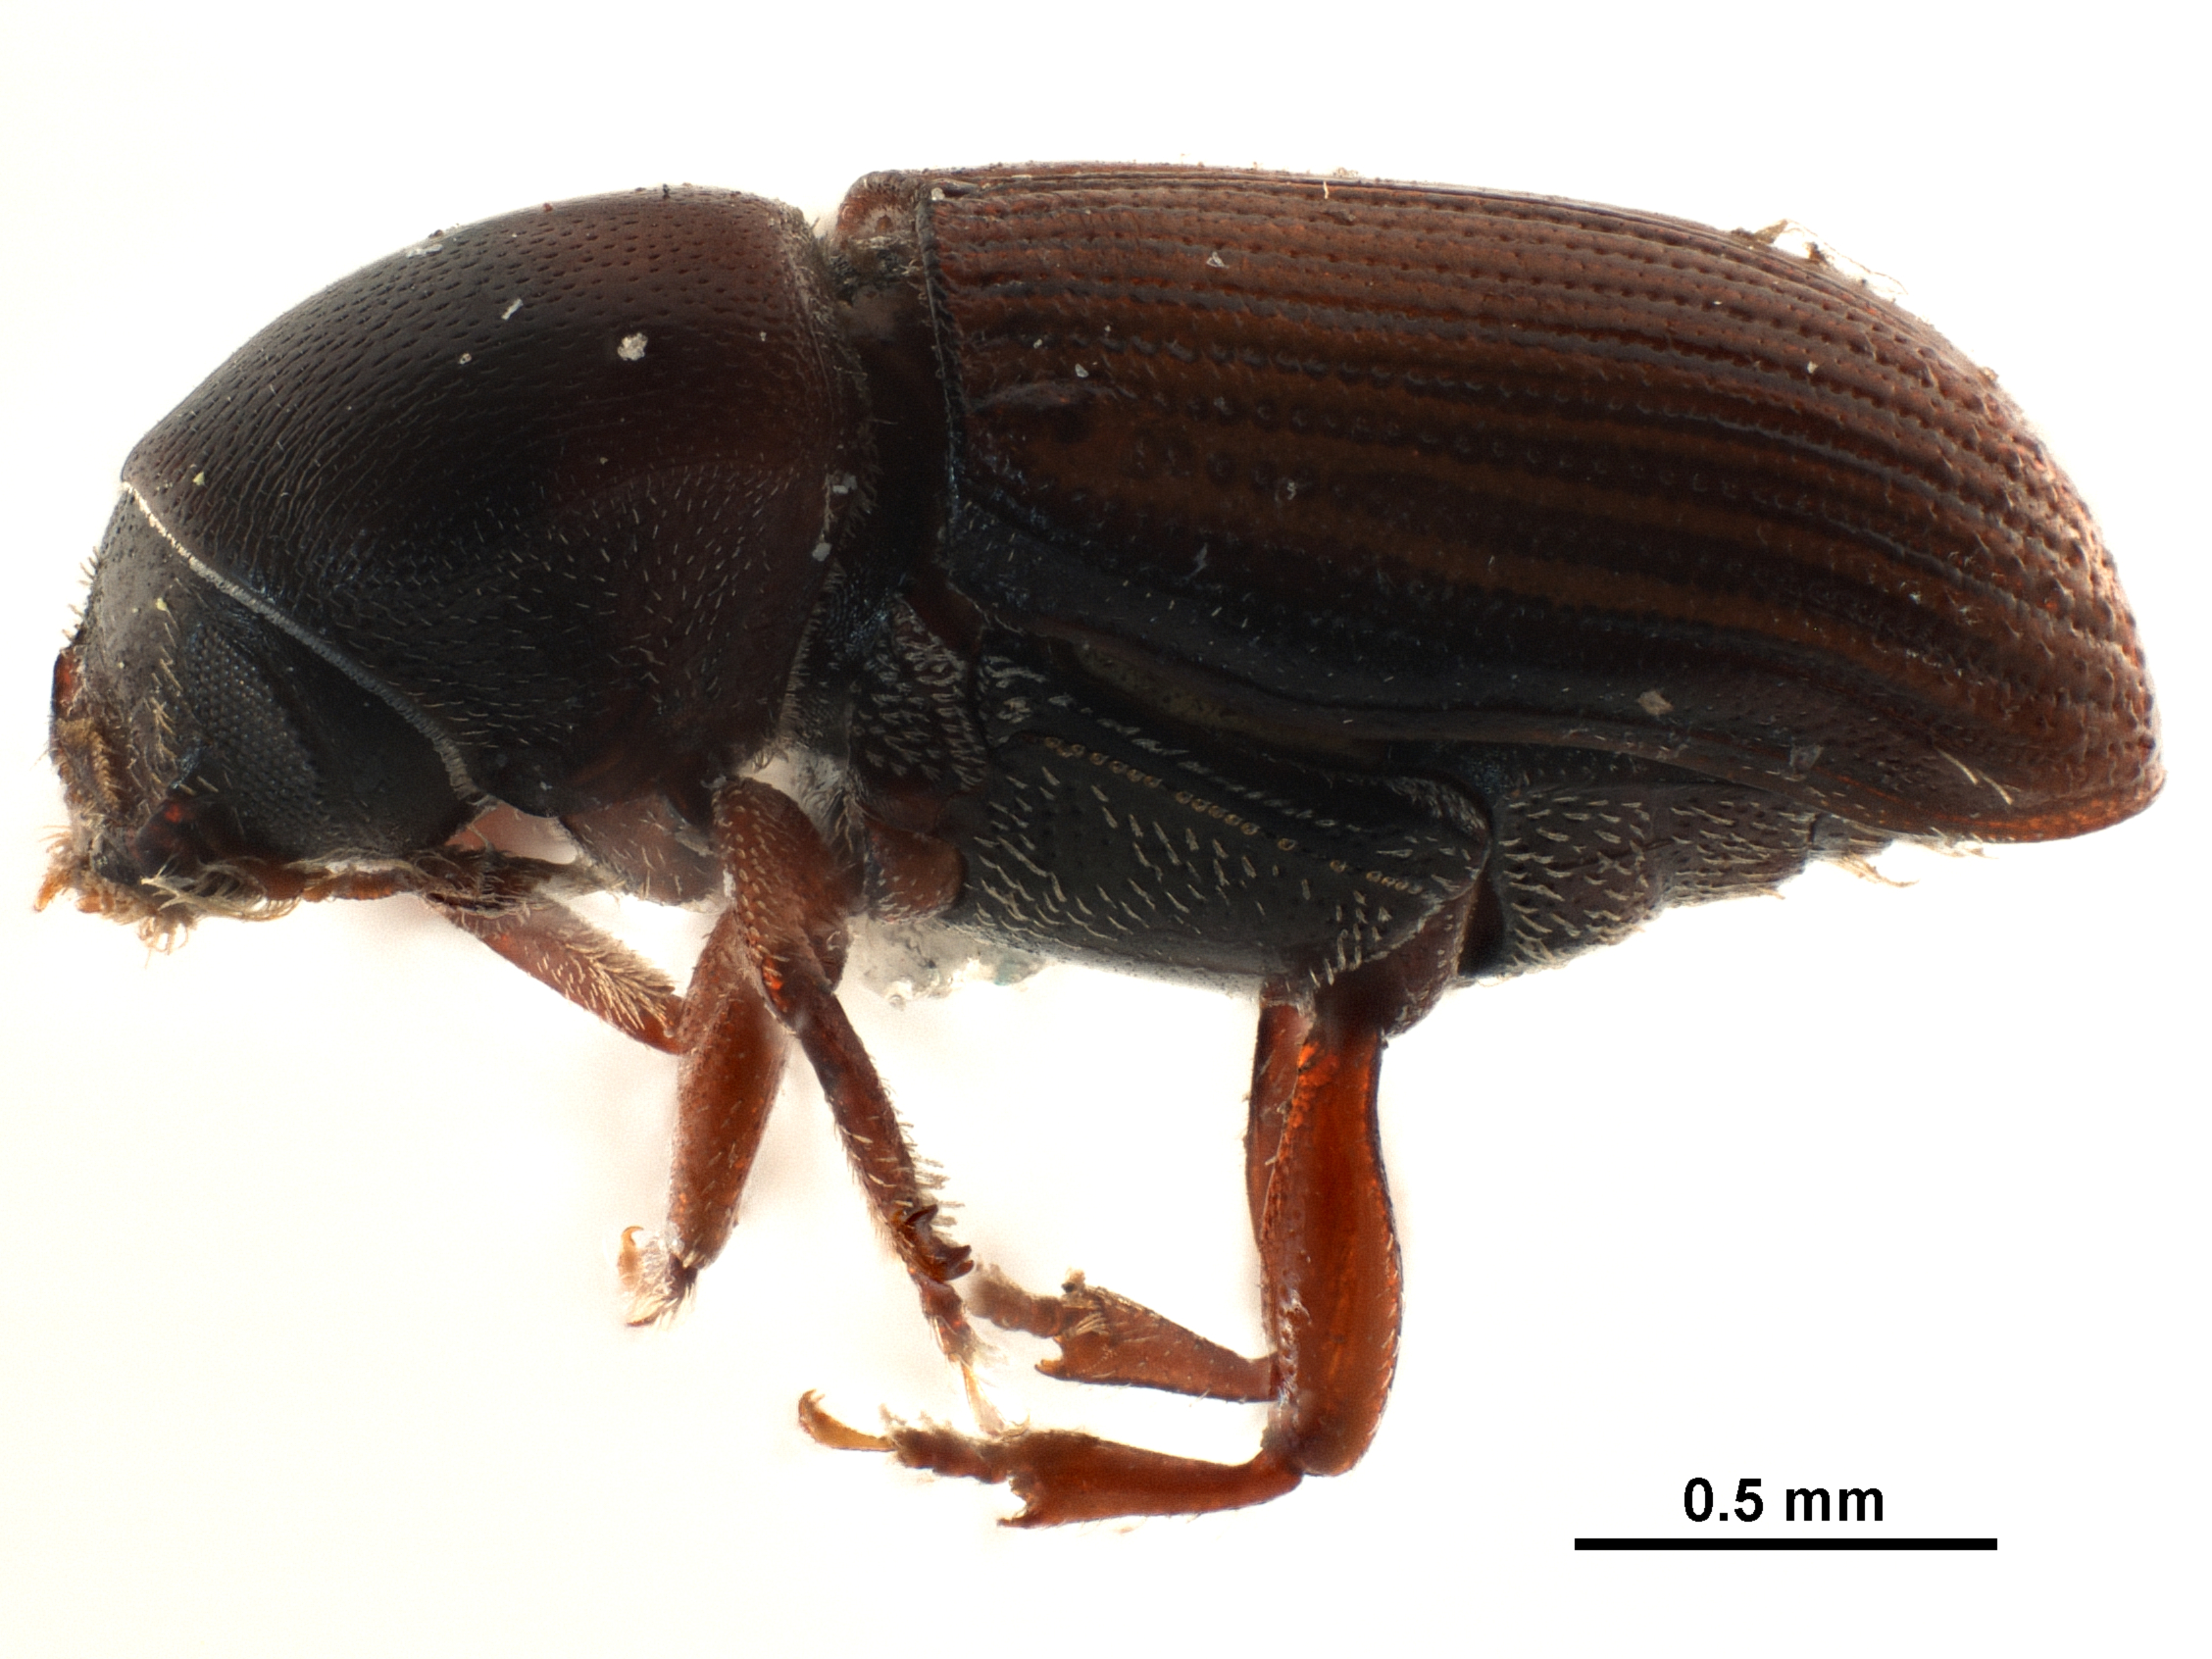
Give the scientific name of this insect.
Cnesinus fulgidus
